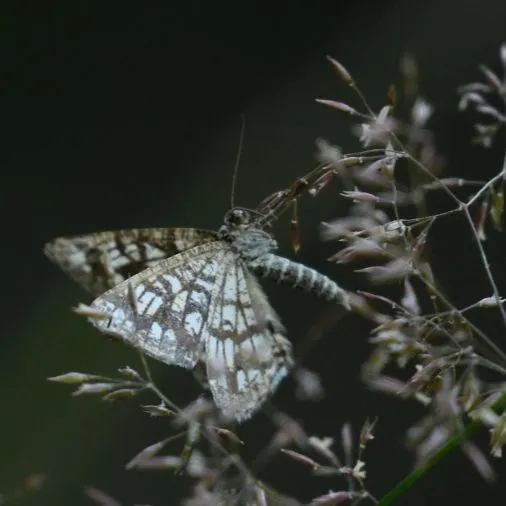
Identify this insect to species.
Chiasmia clathrata
